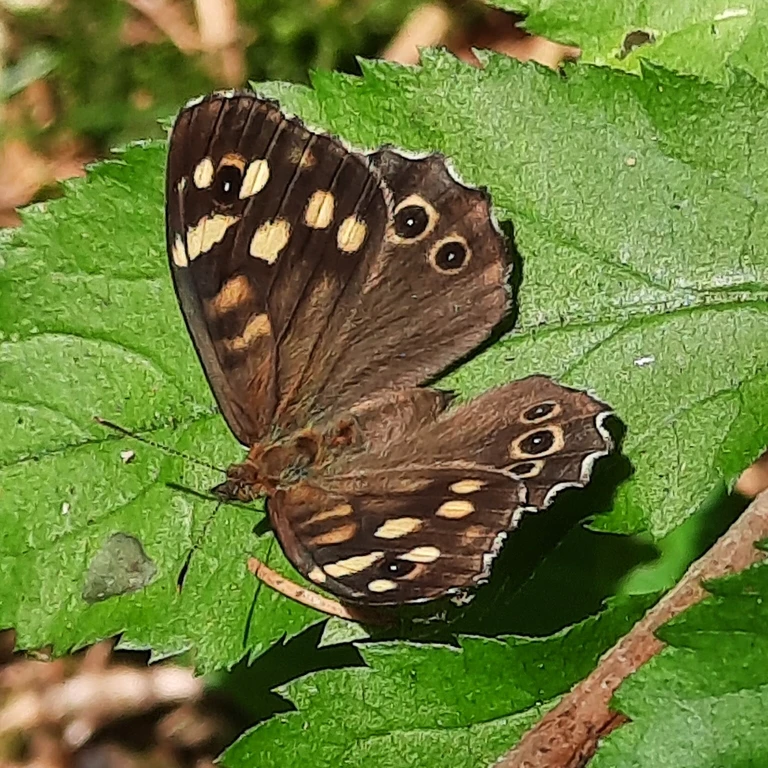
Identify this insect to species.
Pararge aegeria
